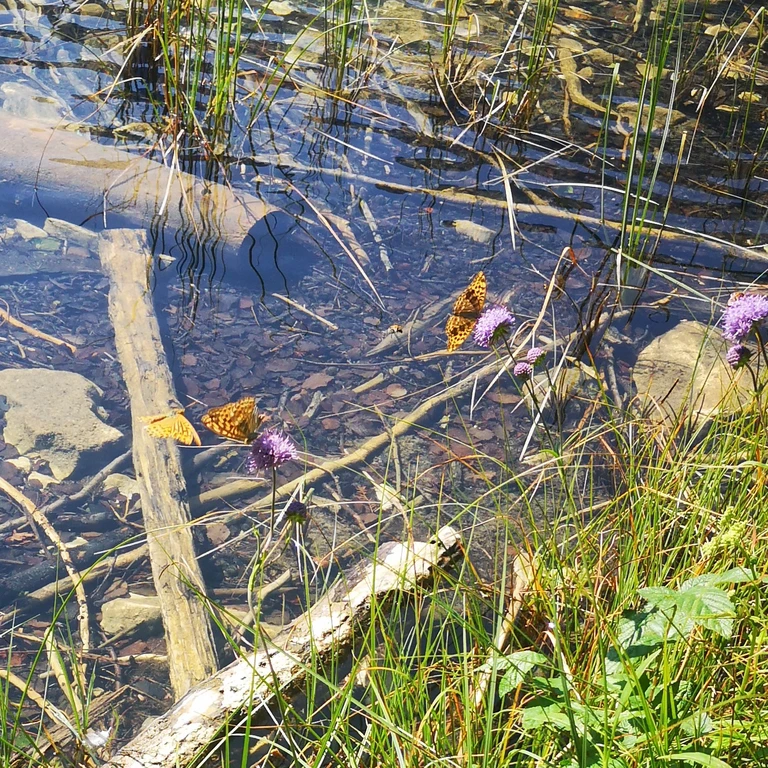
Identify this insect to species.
Argynnis paphia
